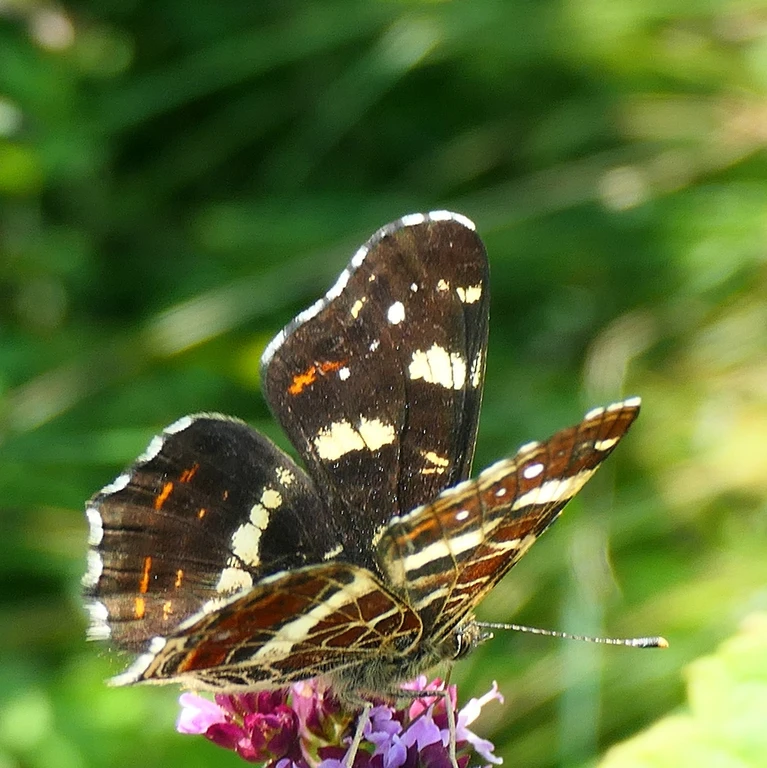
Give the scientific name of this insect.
Araschnia levana
